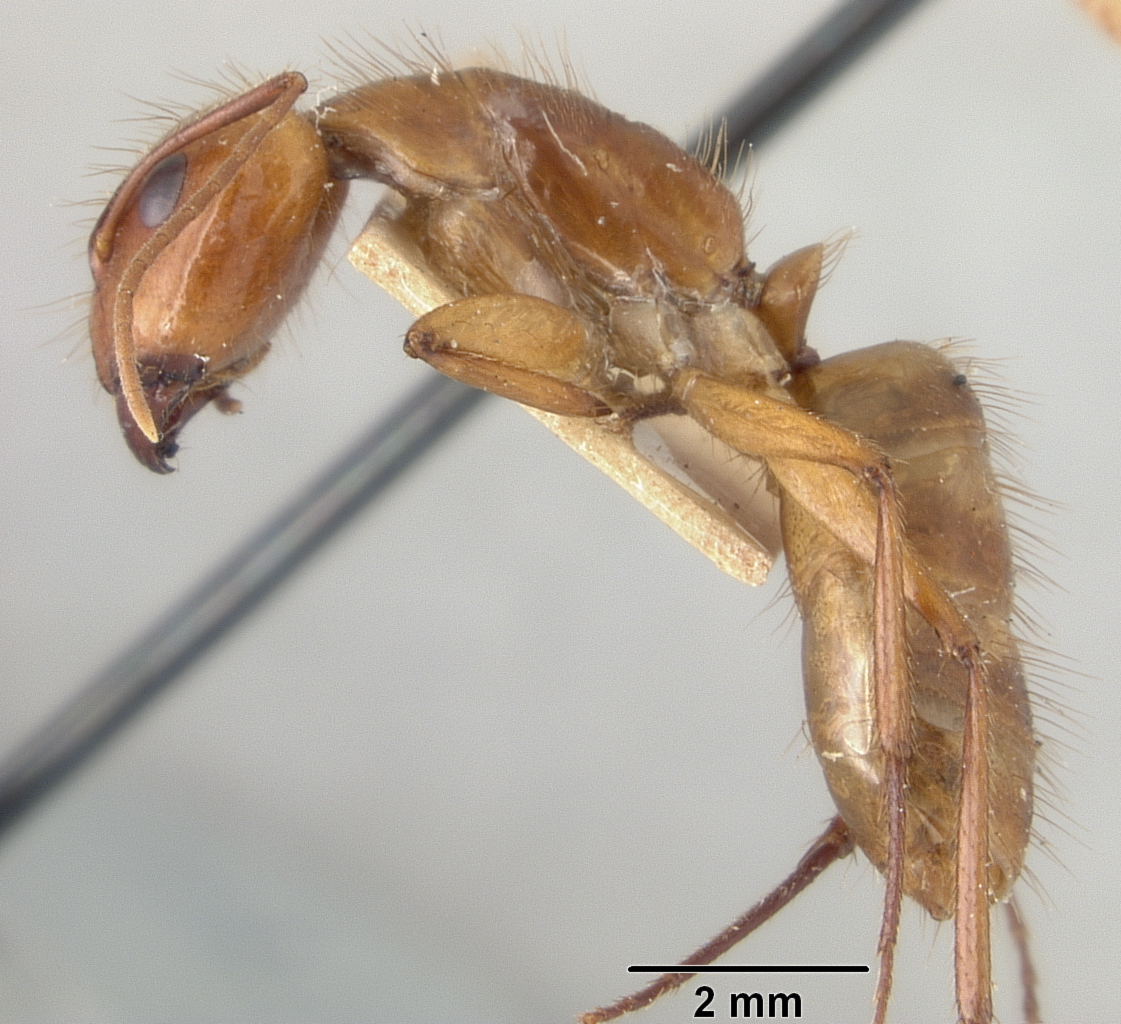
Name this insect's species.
Camponotus maculatus
